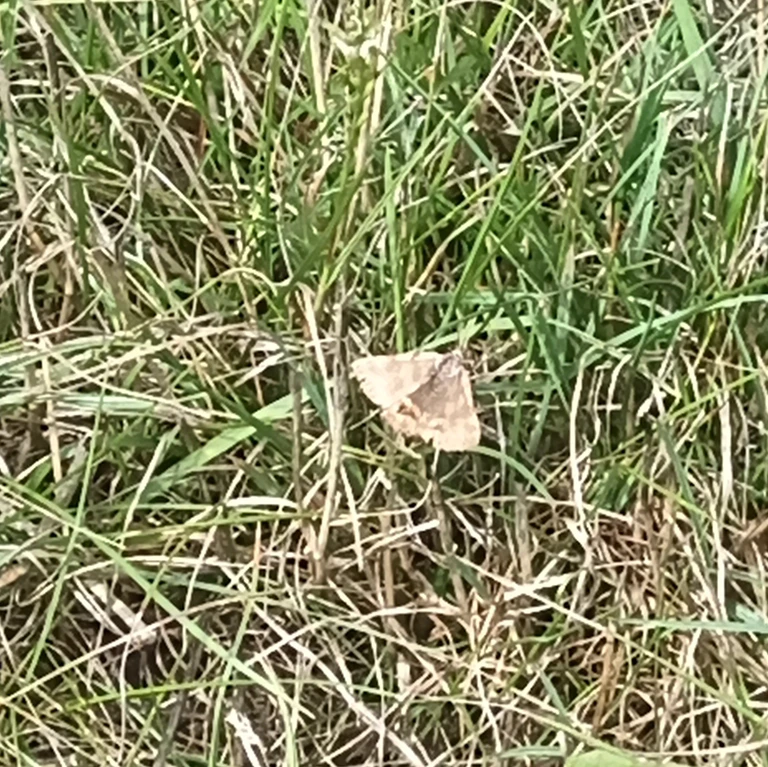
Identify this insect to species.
Euclidia glyphica
